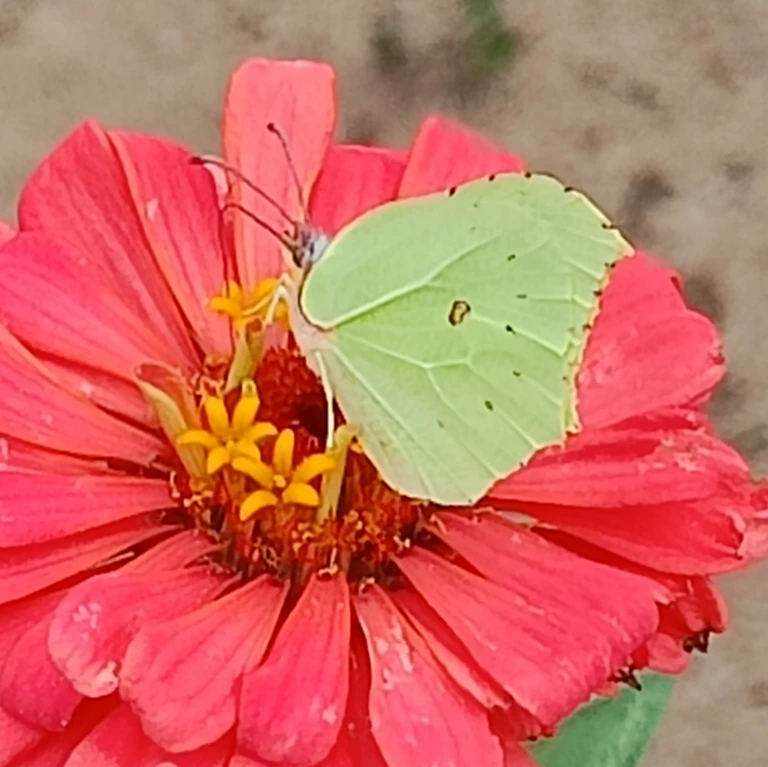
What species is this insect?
Gonepteryx rhamni
